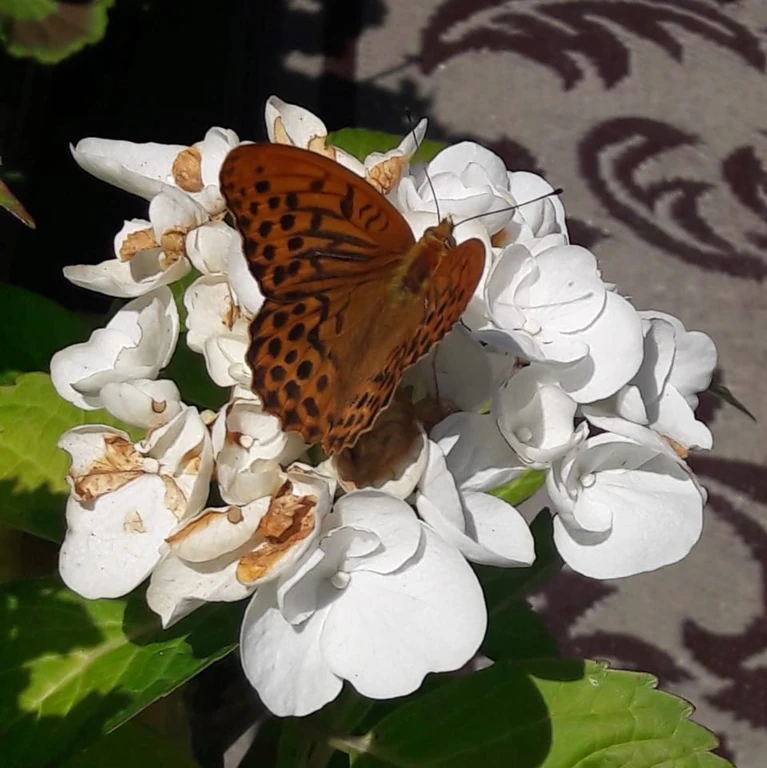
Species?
Argynnis paphia
